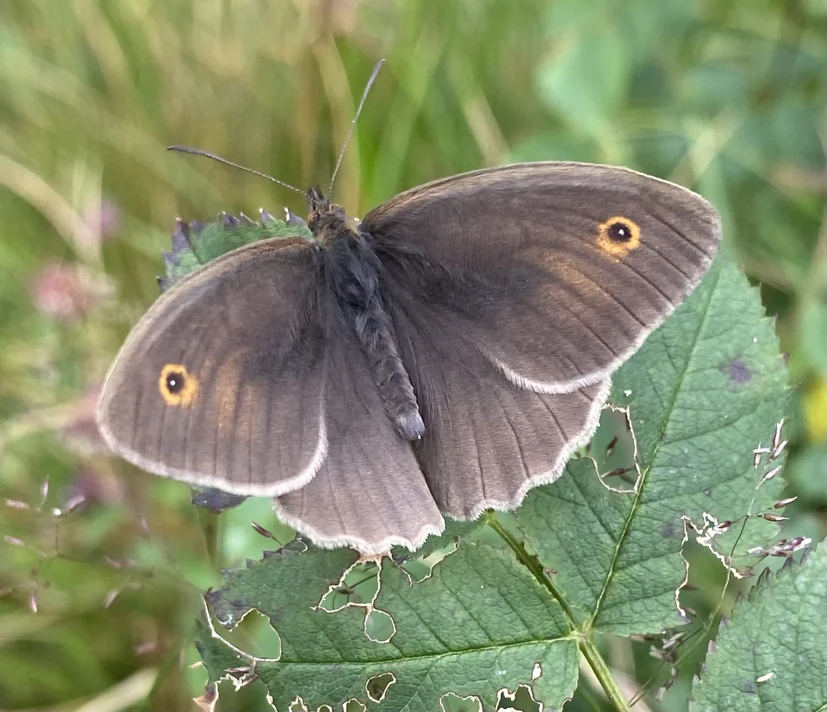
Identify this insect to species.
Maniola jurtina
